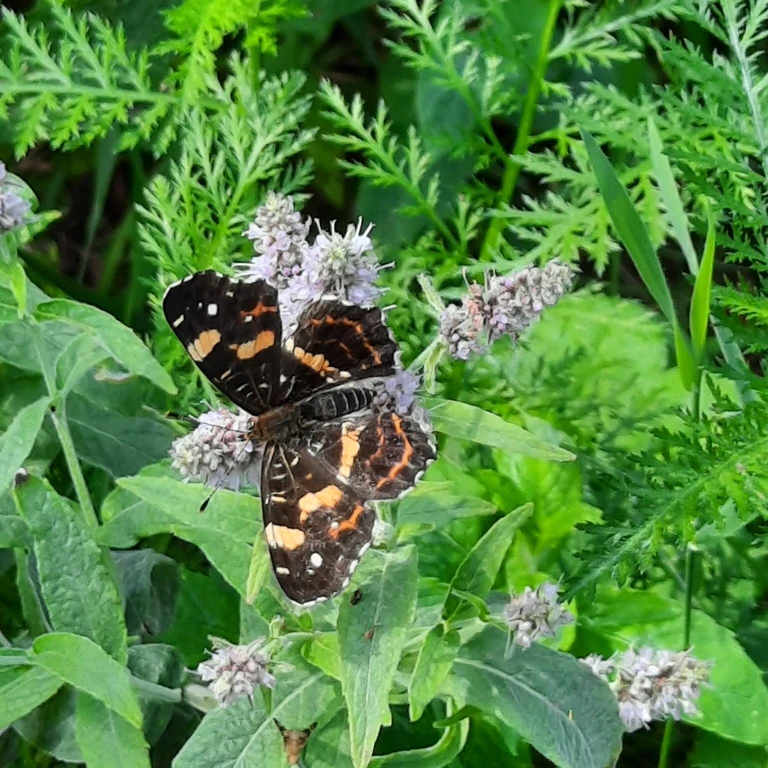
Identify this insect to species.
Araschnia levana
